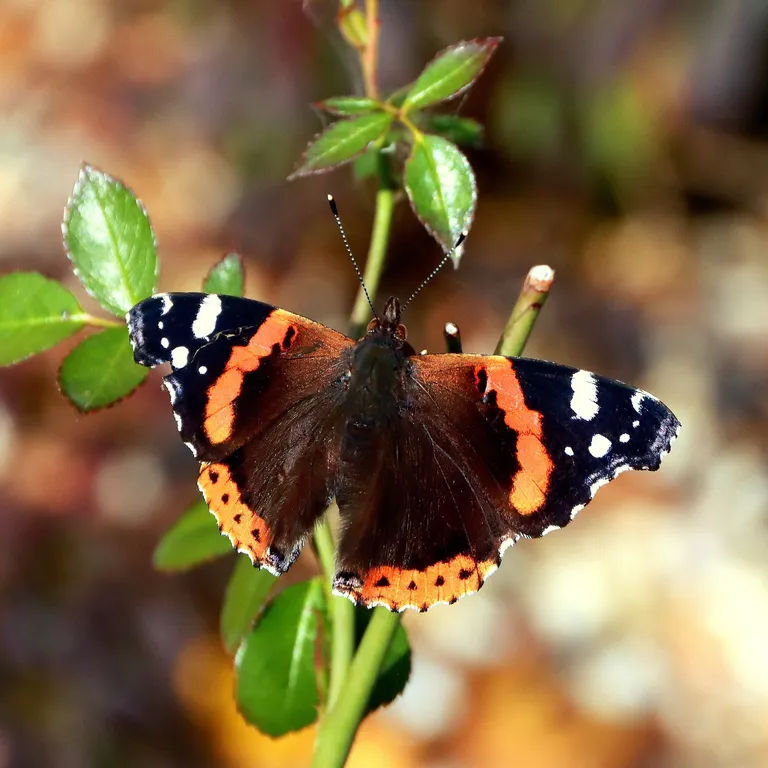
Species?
Vanessa atalanta
